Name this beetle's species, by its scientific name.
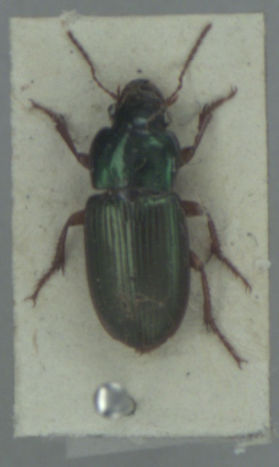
Harpalus affinis
